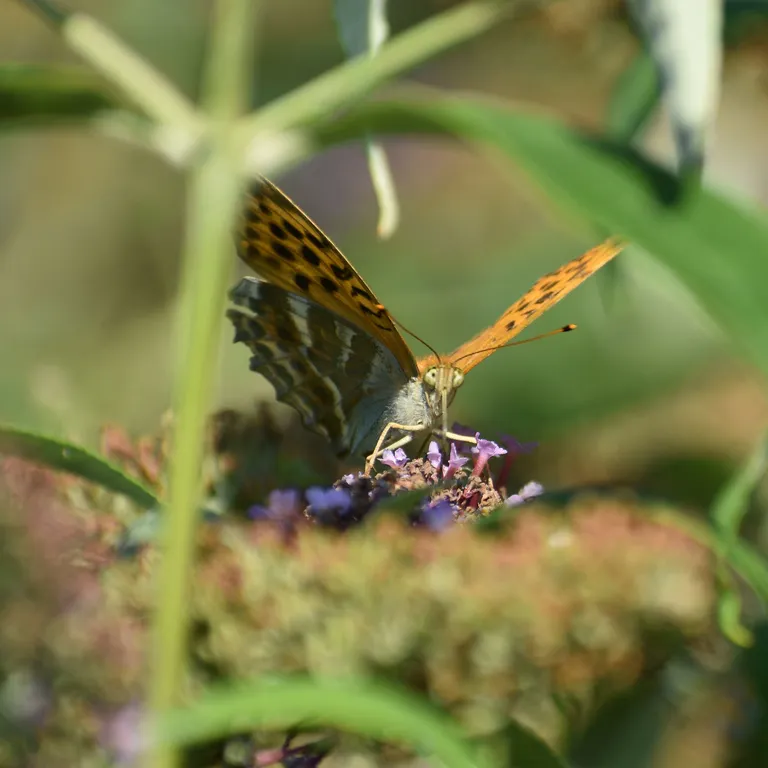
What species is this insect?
Argynnis paphia
